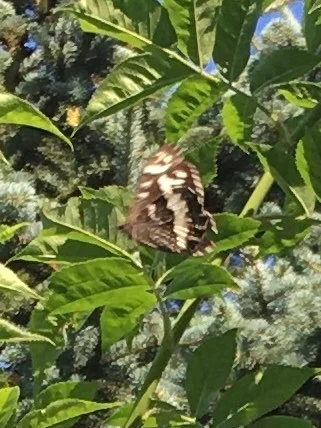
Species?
Brintesia circe
